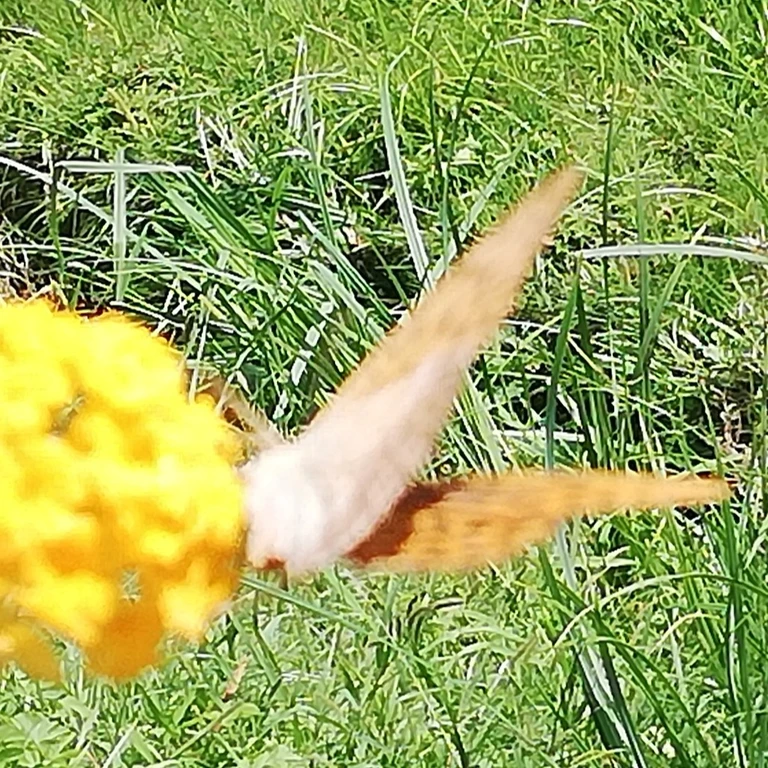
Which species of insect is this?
Argynnis paphia
